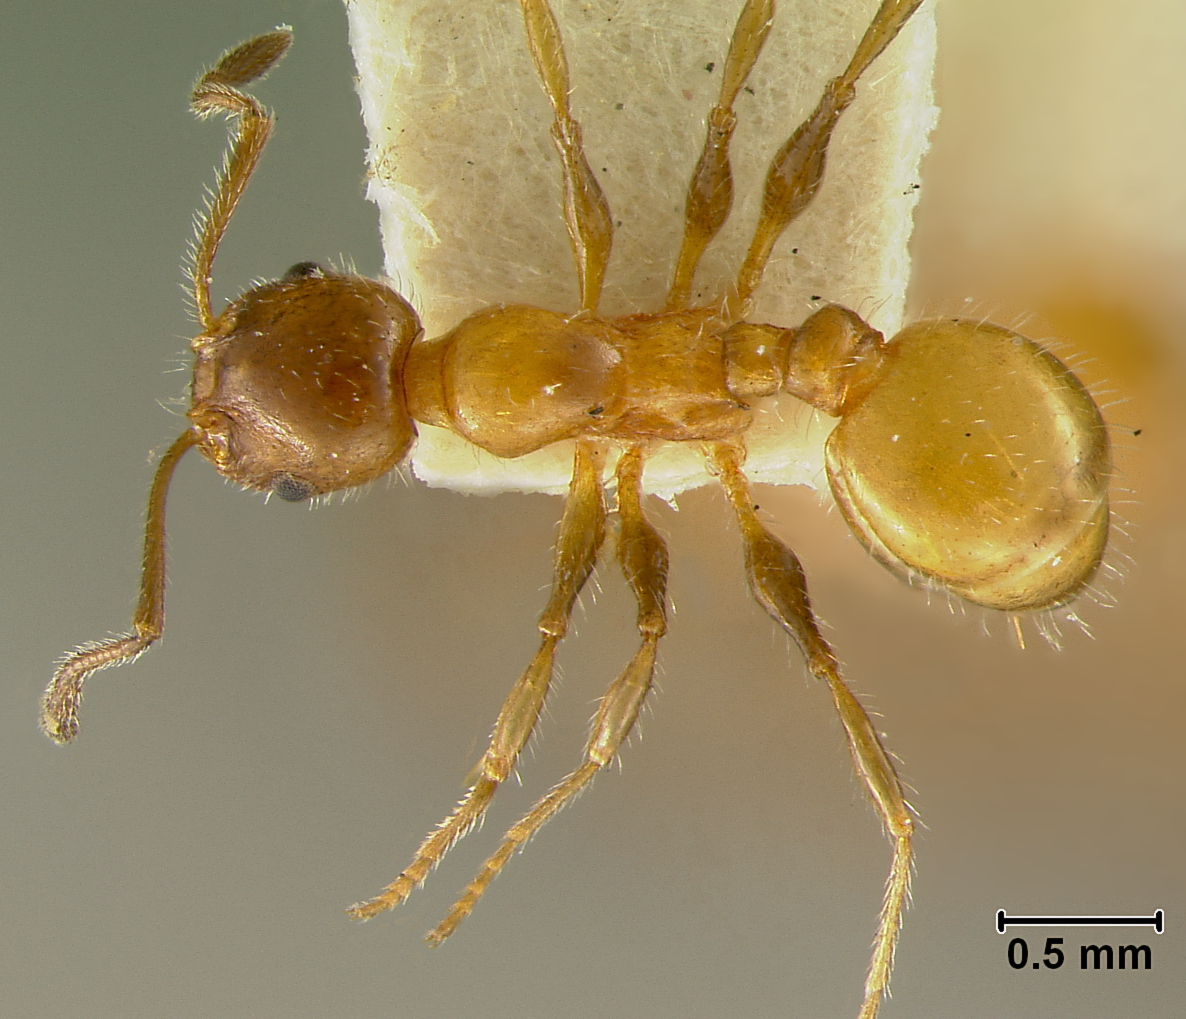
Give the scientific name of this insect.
Leptothorax pergandei
